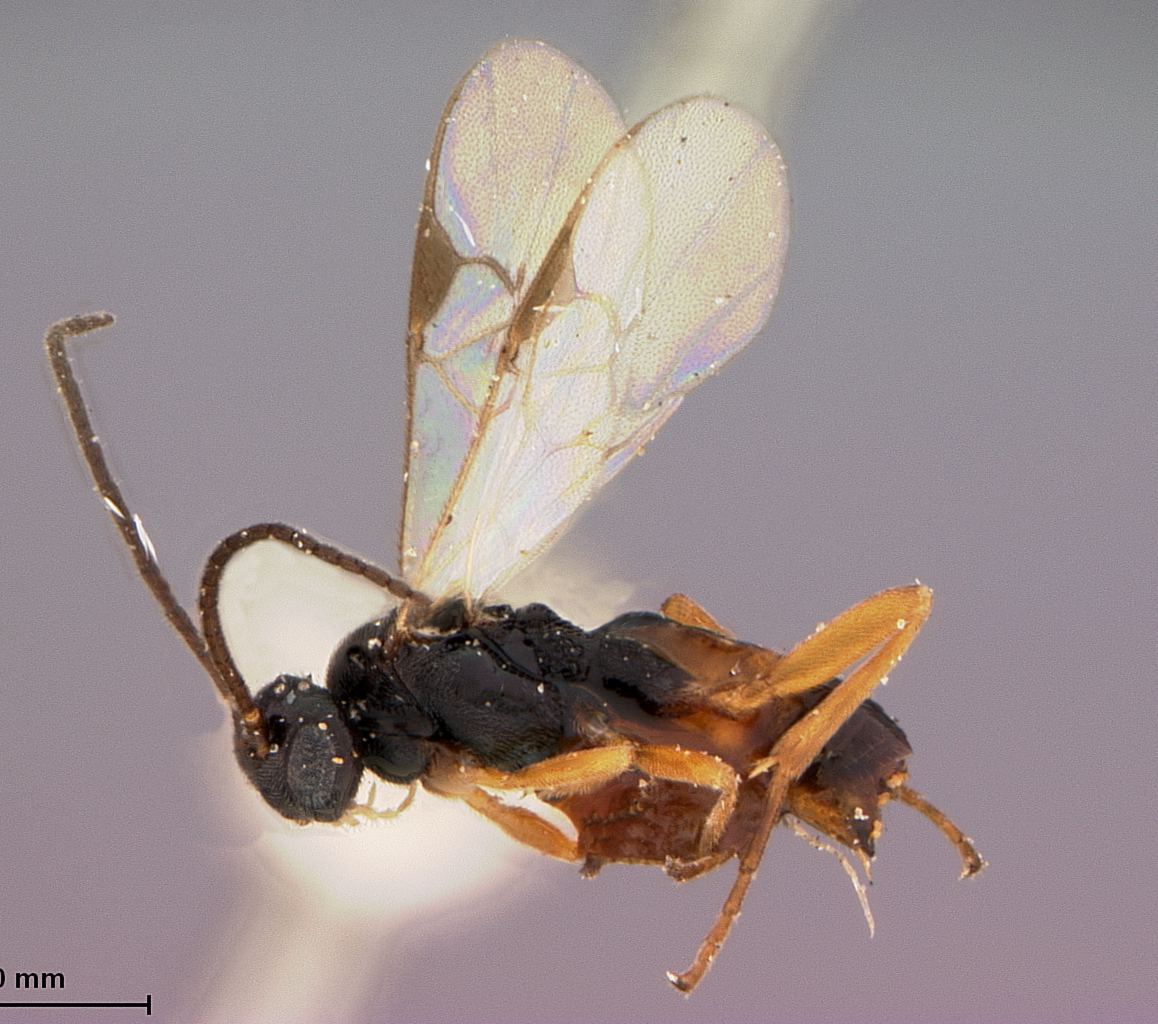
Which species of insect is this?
Apanteles autographae
